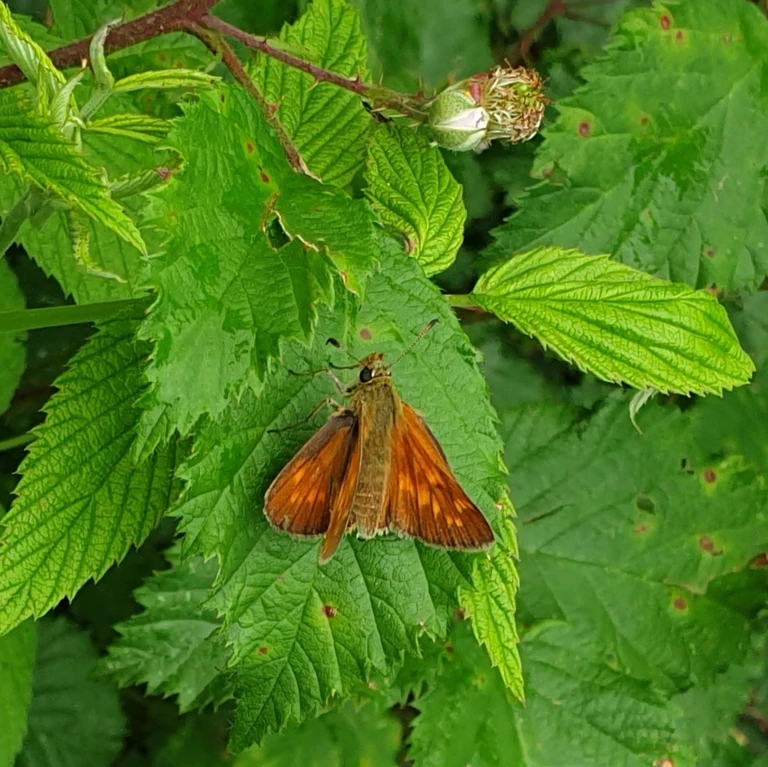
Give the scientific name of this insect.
Ochlodes sylvanus (also Ochlodes venata)
